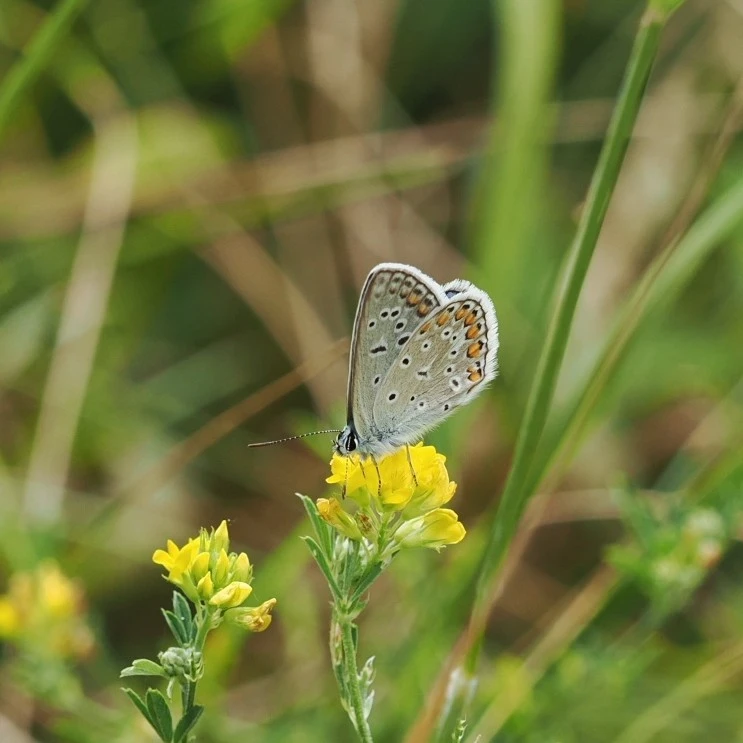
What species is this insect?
Polyommatus icarus
